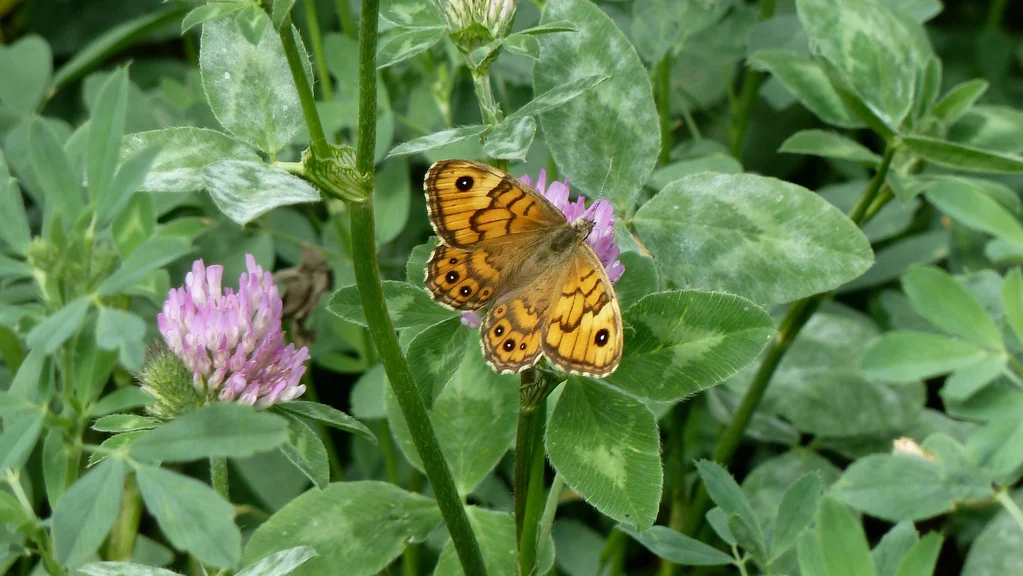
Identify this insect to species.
Lasiommata megera (also Pararge megera)
